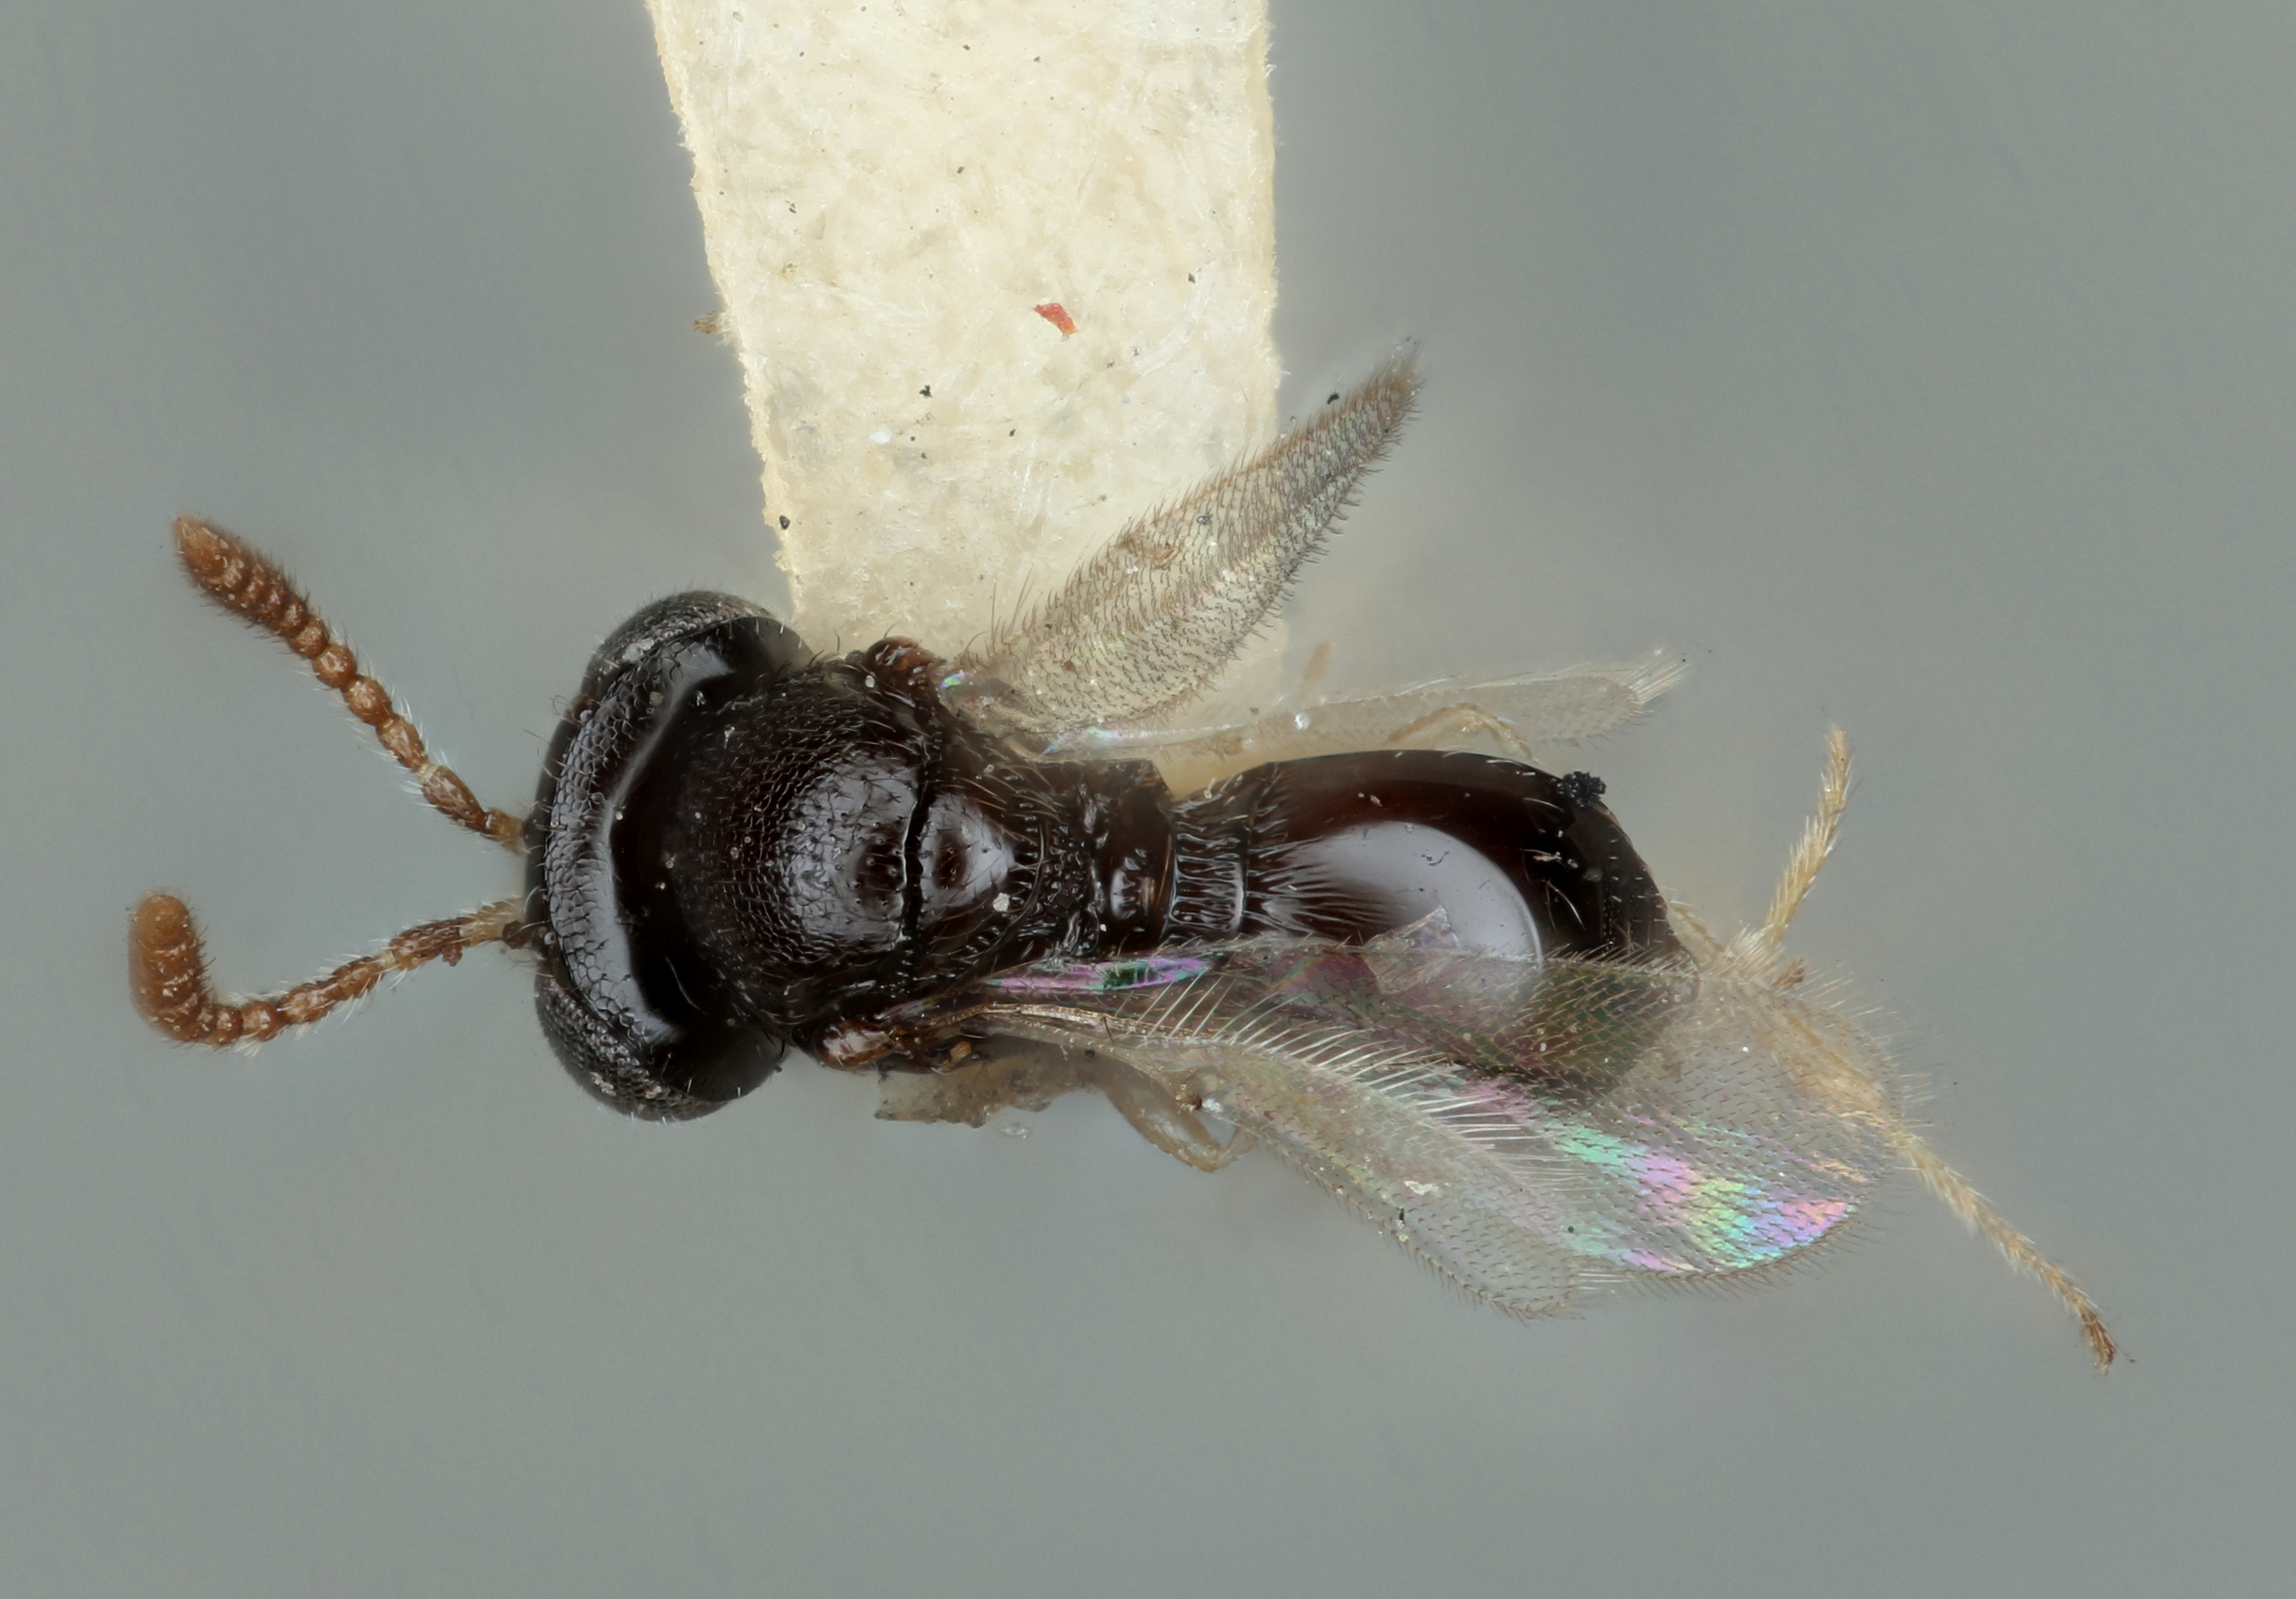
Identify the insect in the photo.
Prophanurus pacificus
